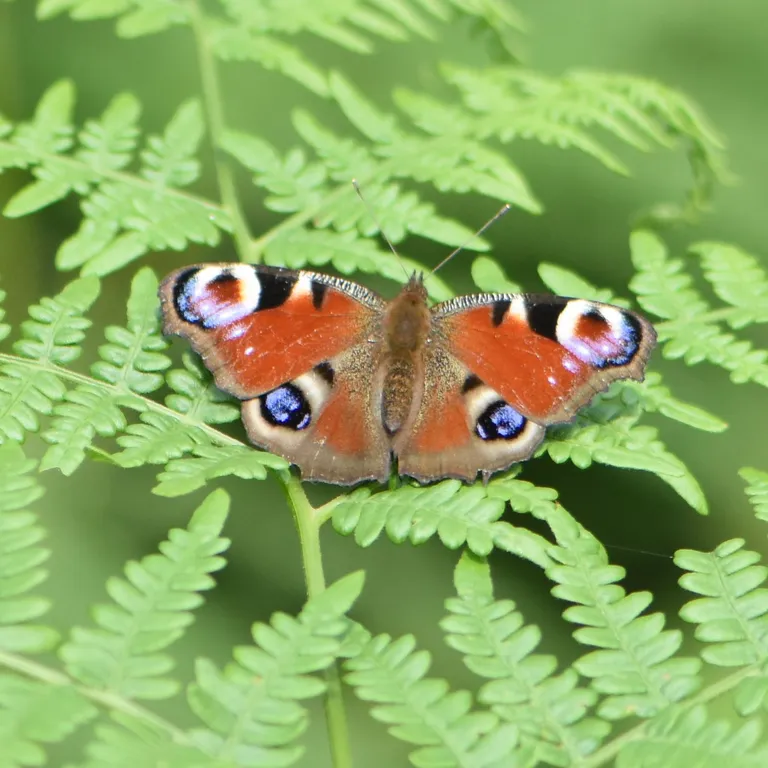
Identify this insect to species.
Aglais io
